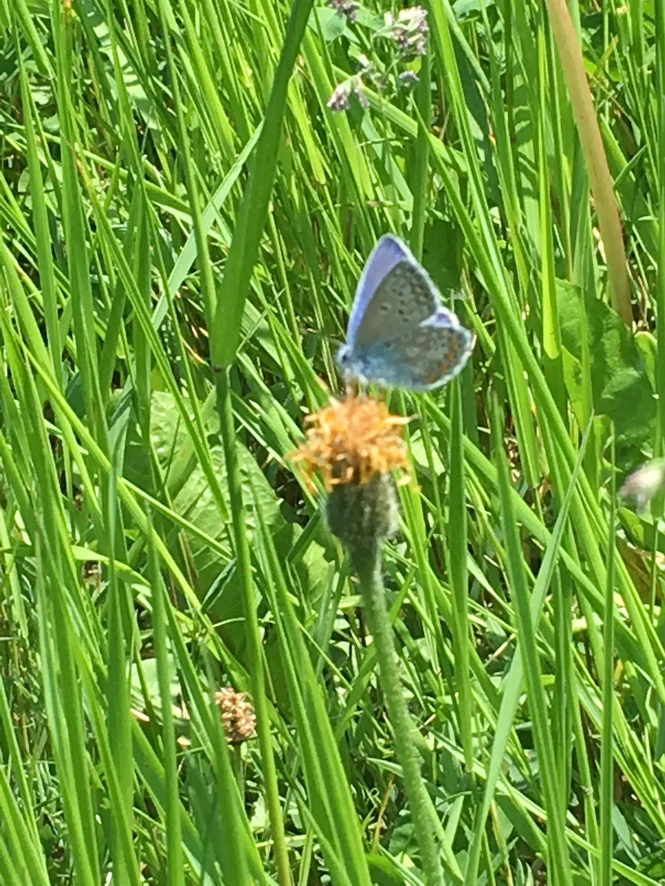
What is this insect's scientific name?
Polyommatus thersites
